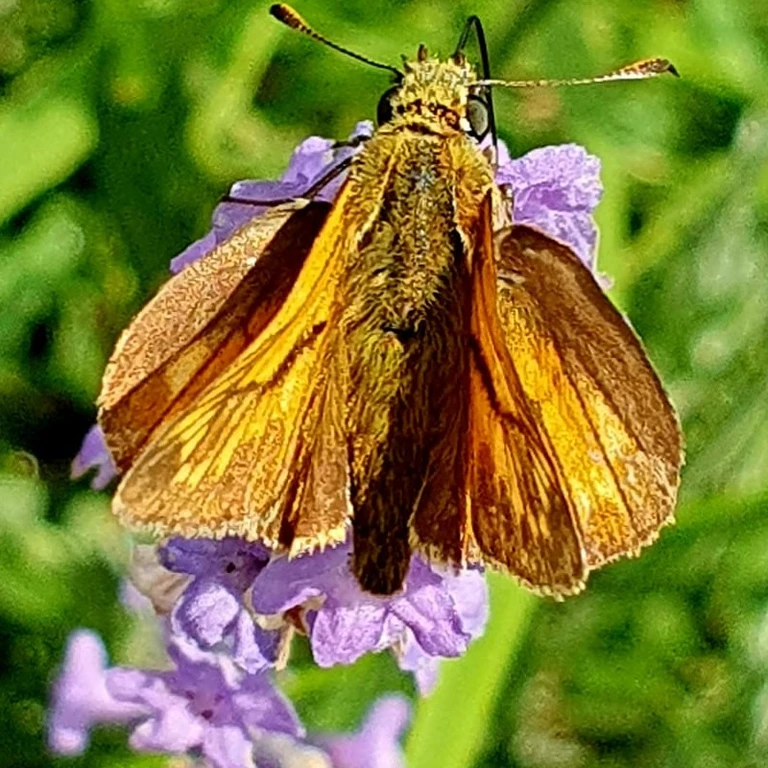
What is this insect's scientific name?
Ochlodes sylvanus (also Ochlodes venata)
